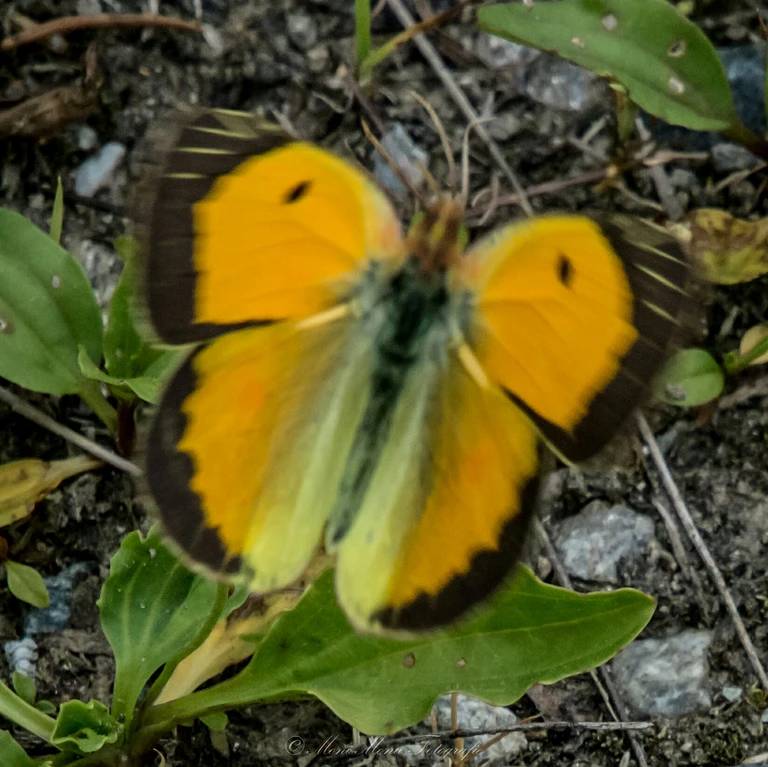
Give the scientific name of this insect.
Colias croceus
